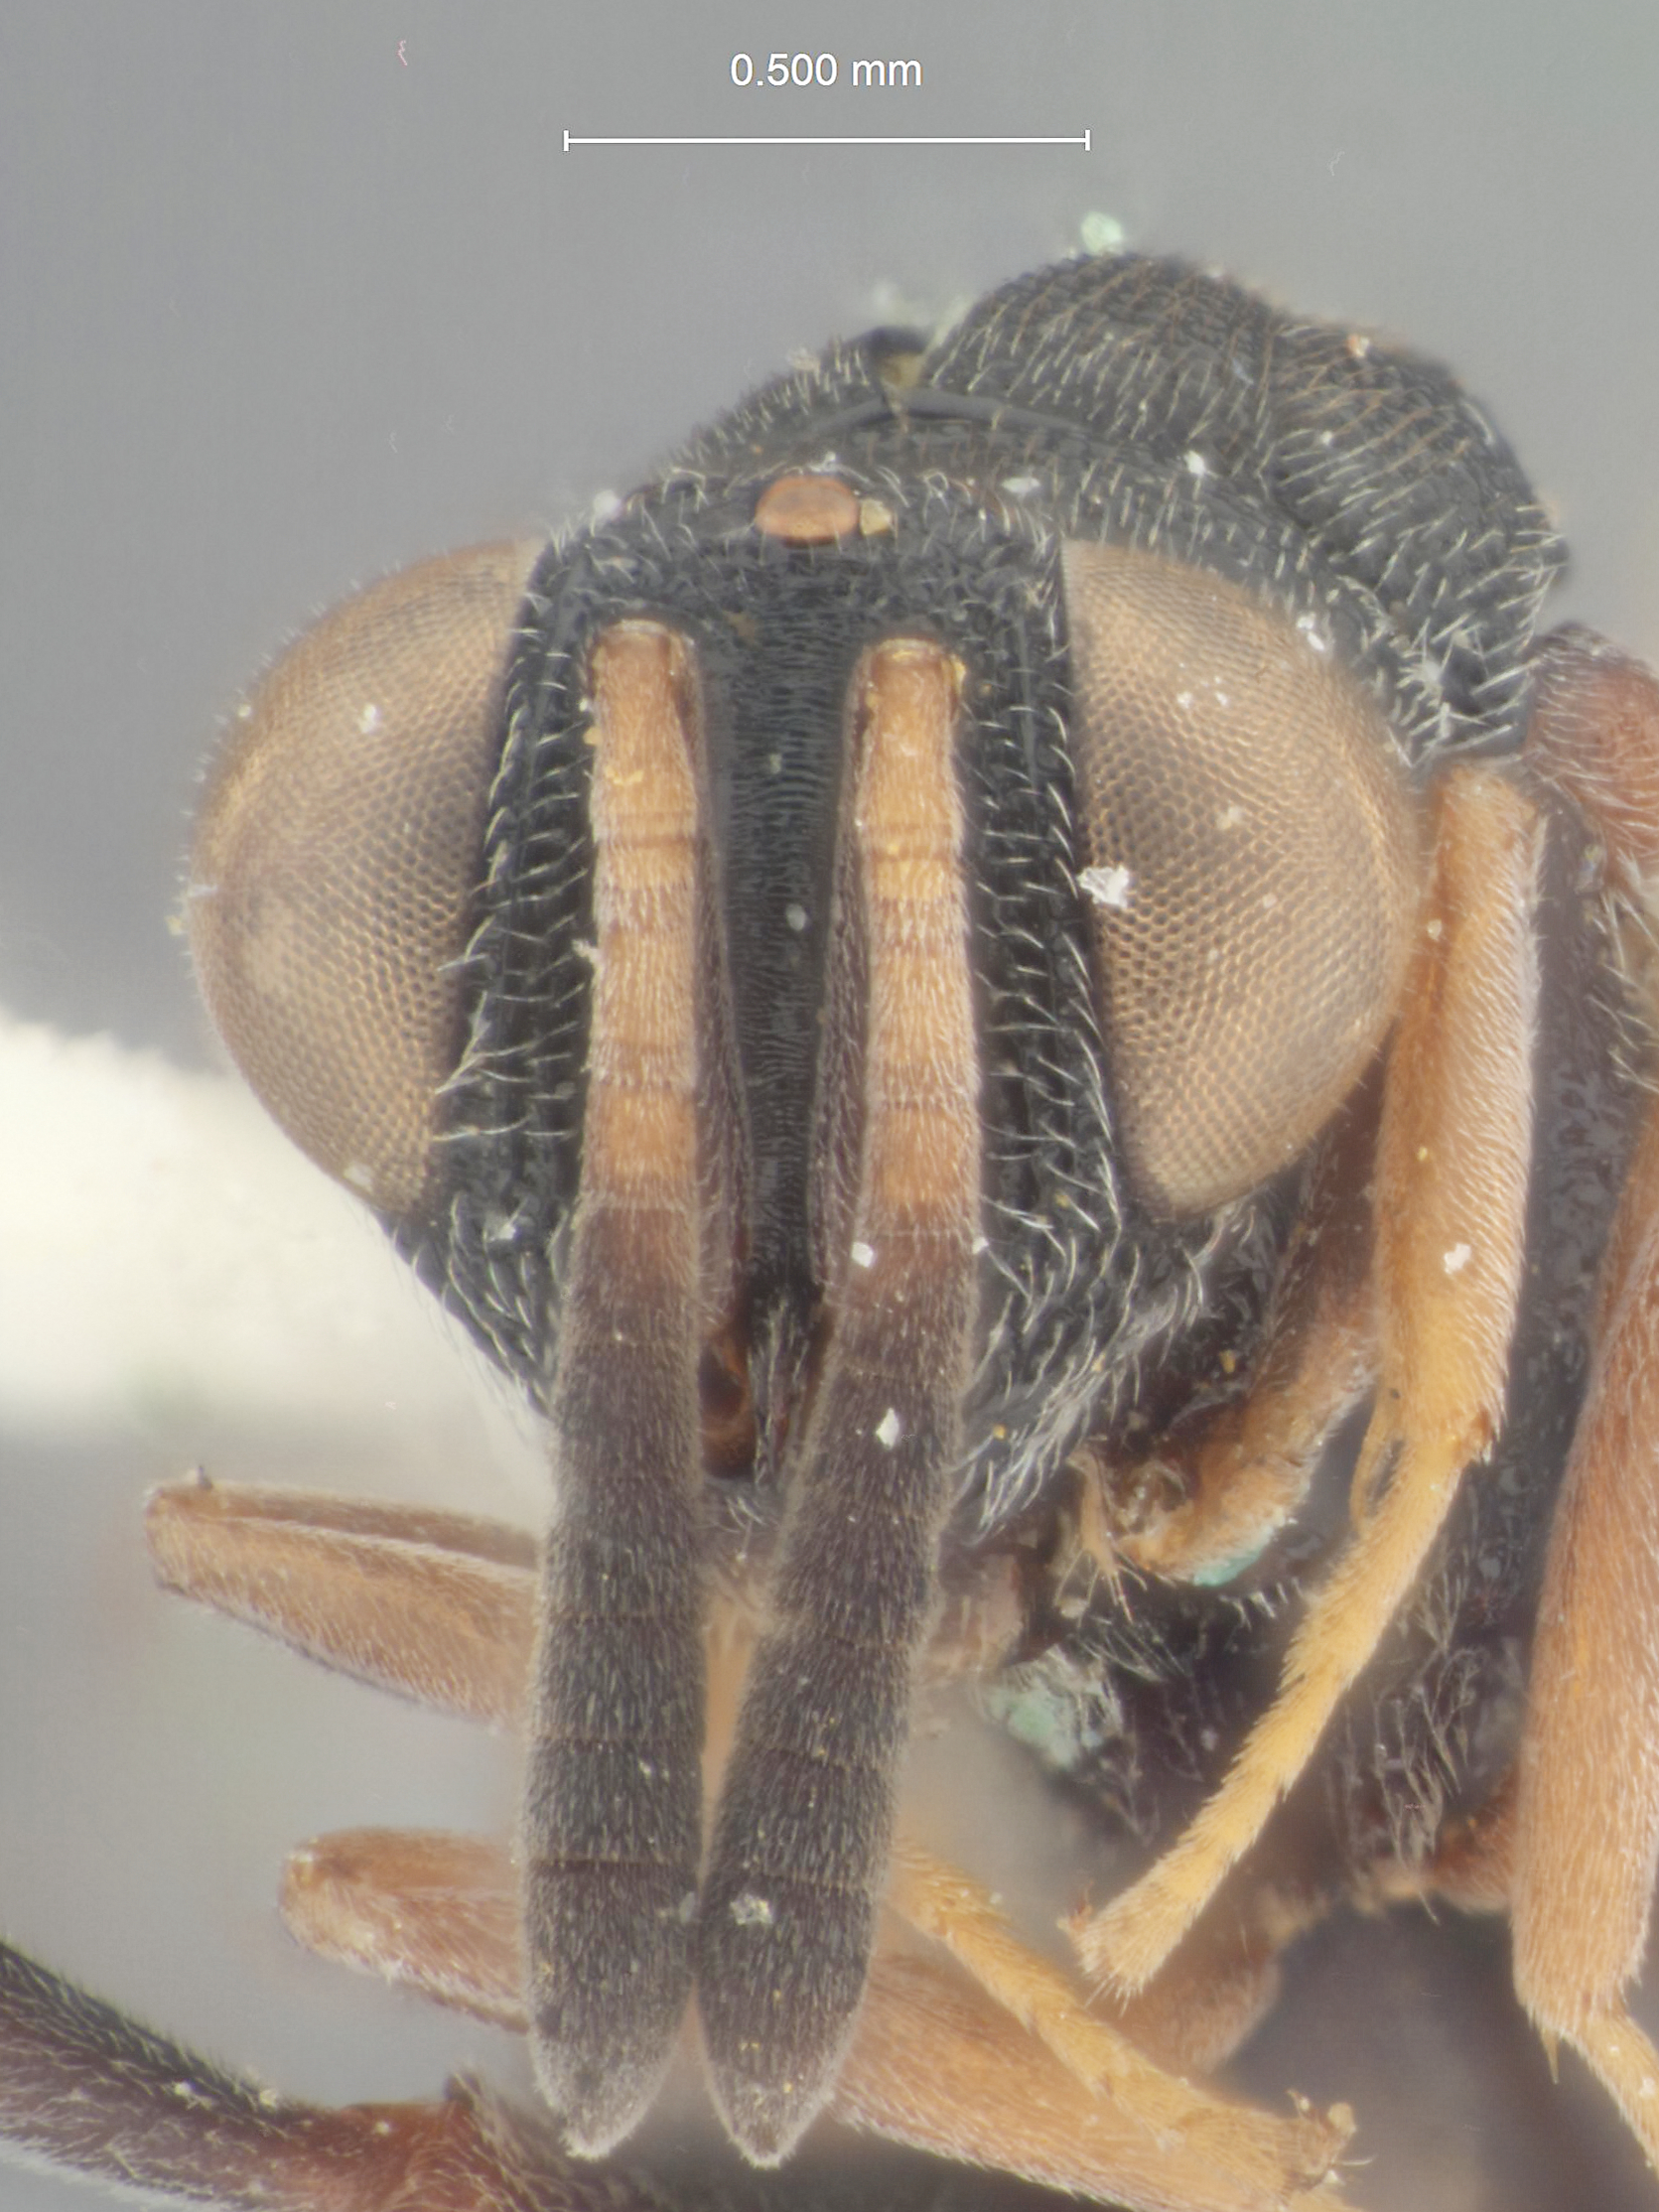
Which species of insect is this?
Dromochalcidia indica
